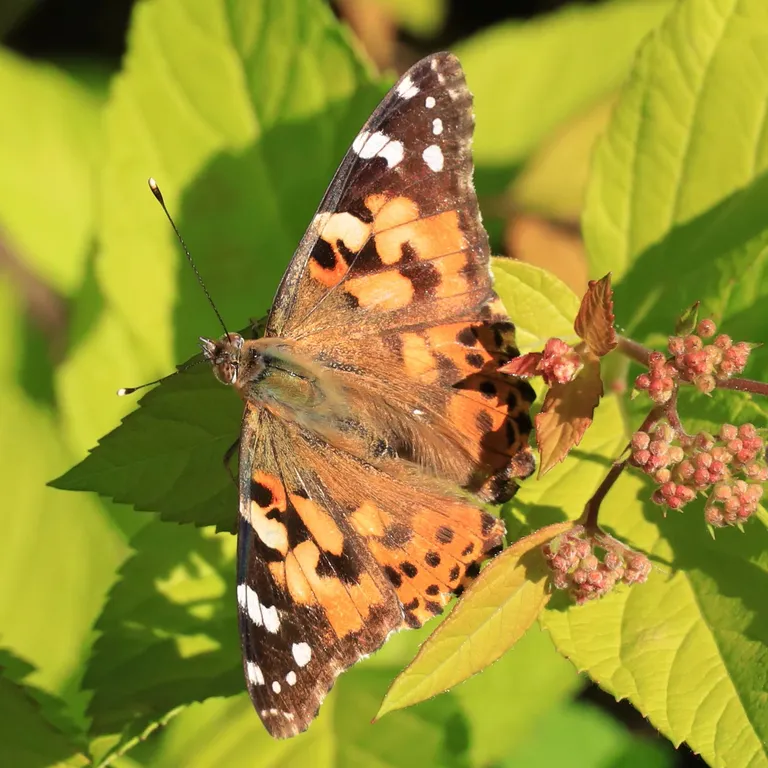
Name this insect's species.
Vanessa cardui
